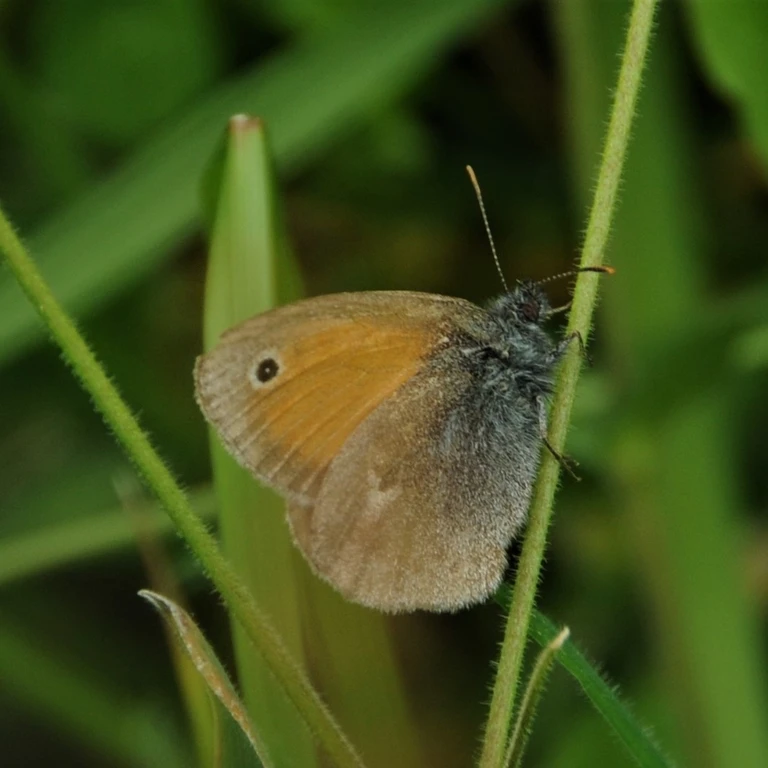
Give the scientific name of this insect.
Coenonympha pamphilus
